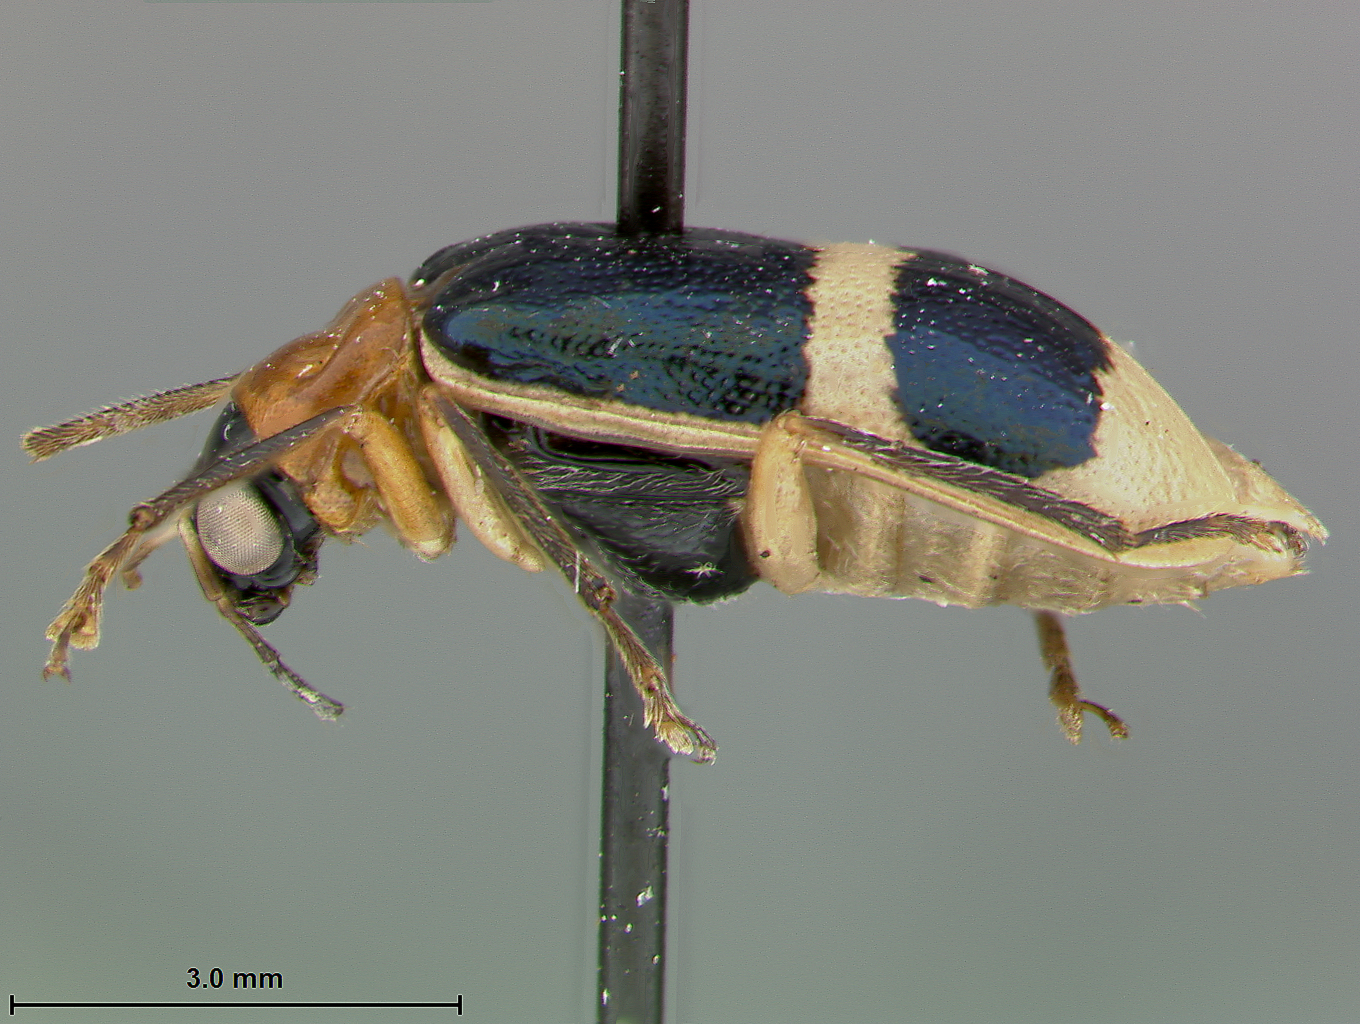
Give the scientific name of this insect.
Neobrotica cartwrighti
